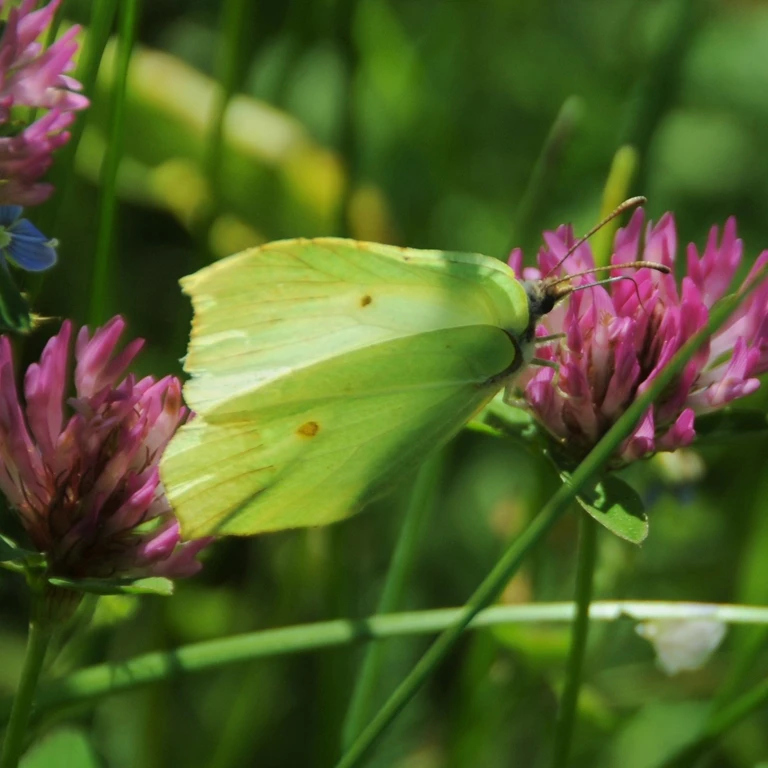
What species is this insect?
Gonepteryx rhamni
